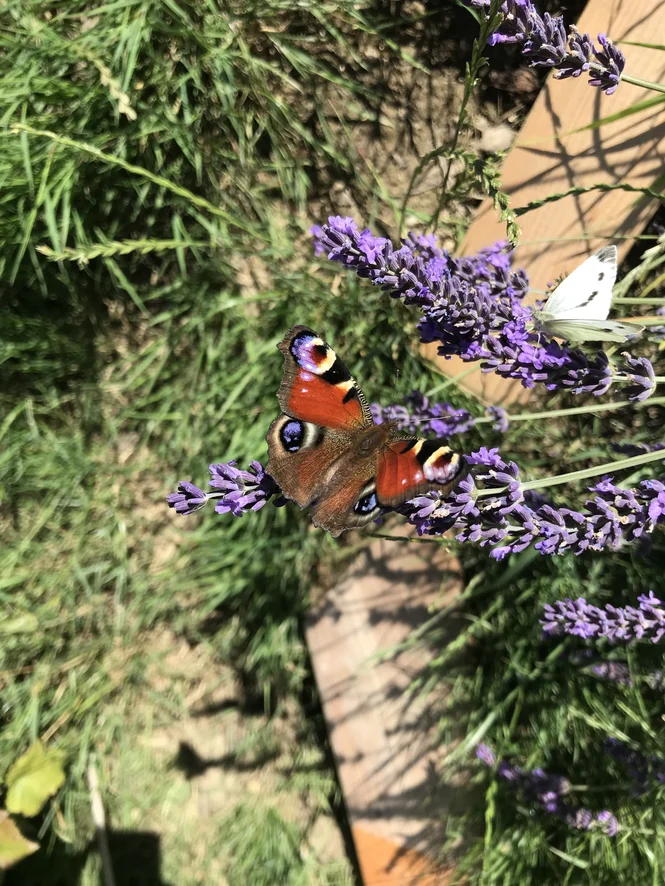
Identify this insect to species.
Aglais io
